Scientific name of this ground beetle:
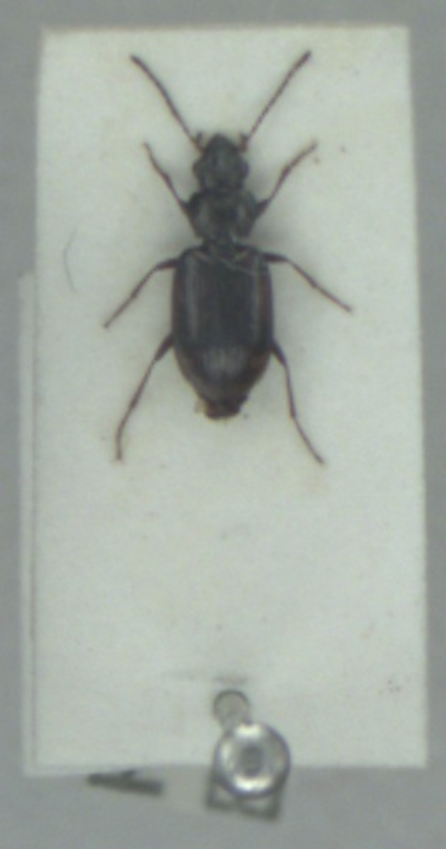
Bembidion obliquum
